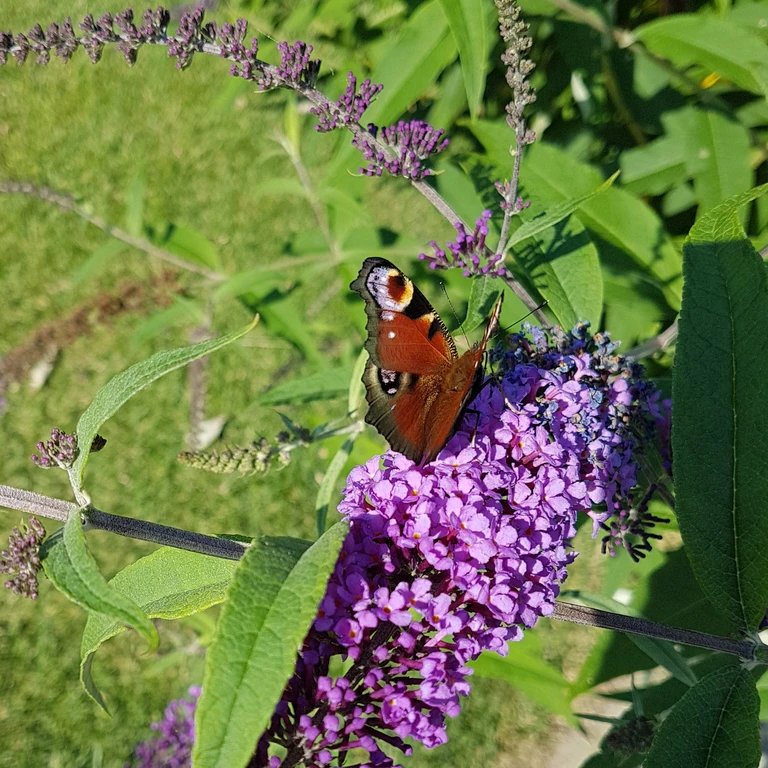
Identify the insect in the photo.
Aglais io
